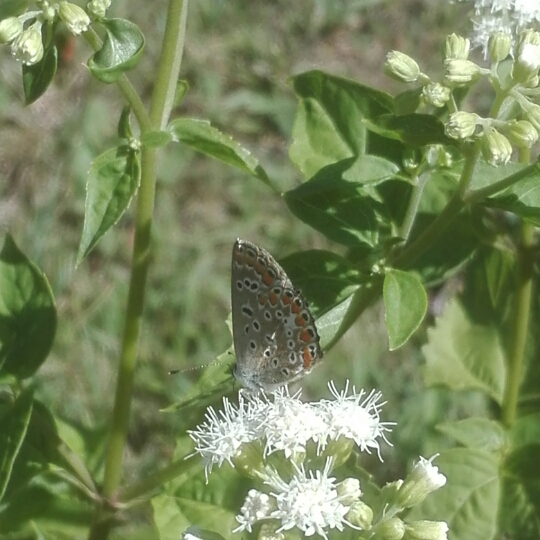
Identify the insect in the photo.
Polyommatus icarus
